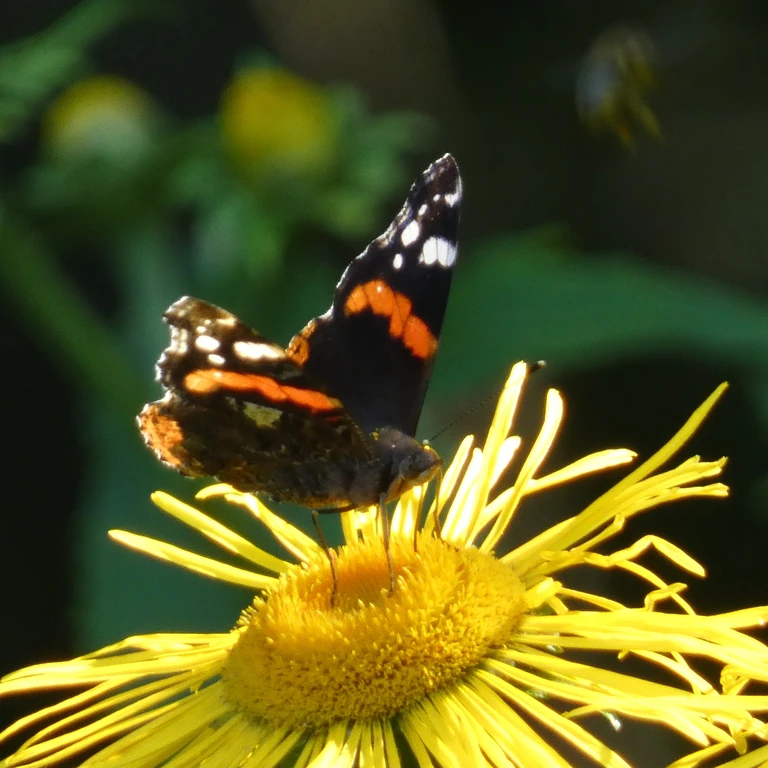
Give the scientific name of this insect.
Vanessa atalanta
